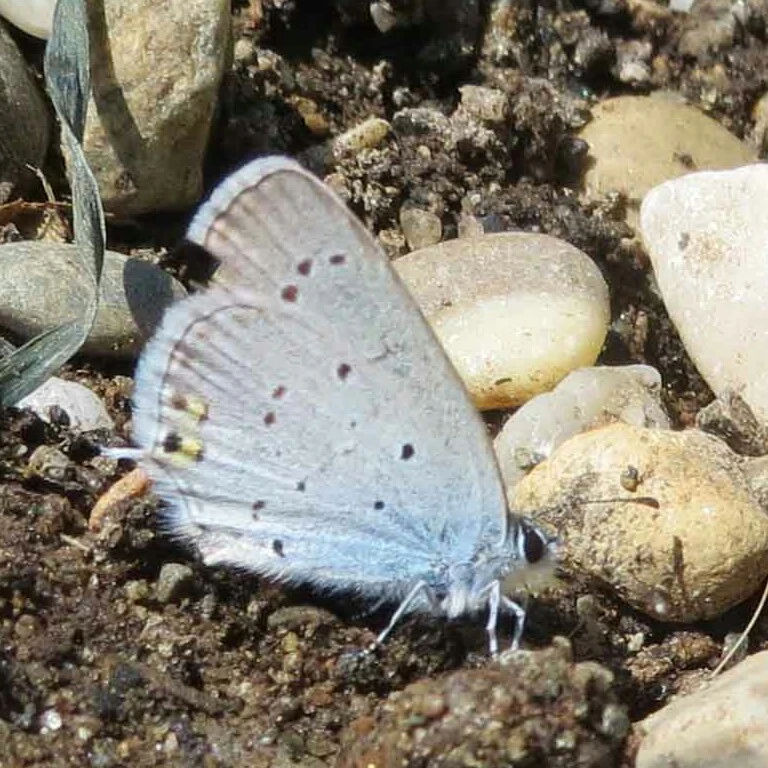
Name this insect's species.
Cupido argiades (also Elkalyce argiades)
